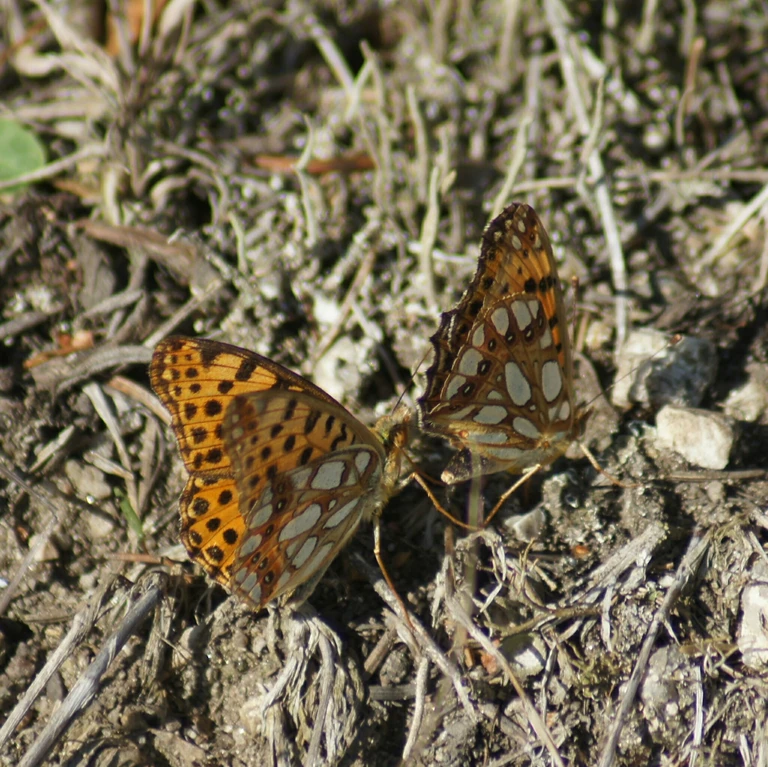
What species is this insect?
Issoria lathonia
